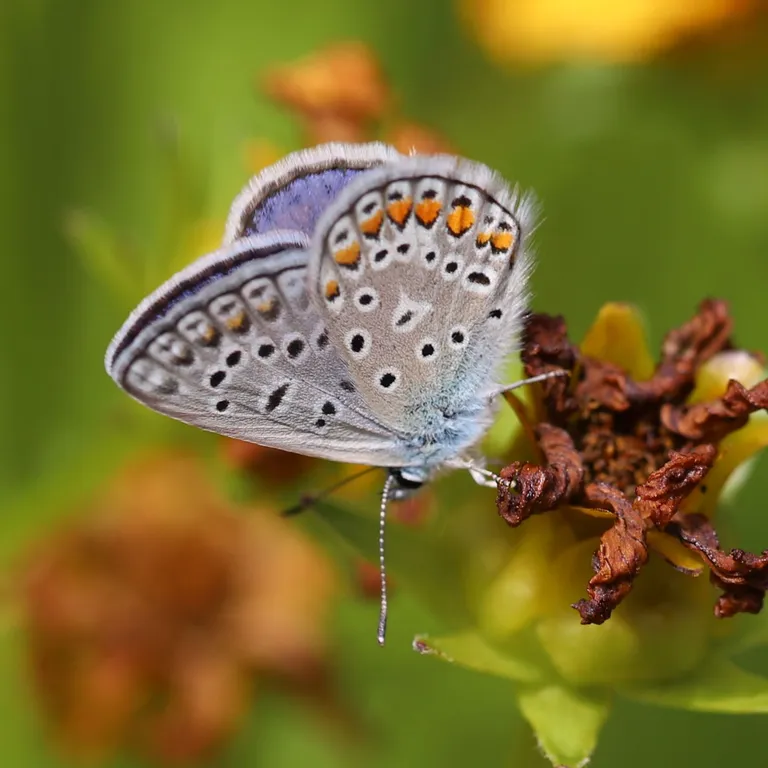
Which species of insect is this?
Polyommatus icarus
